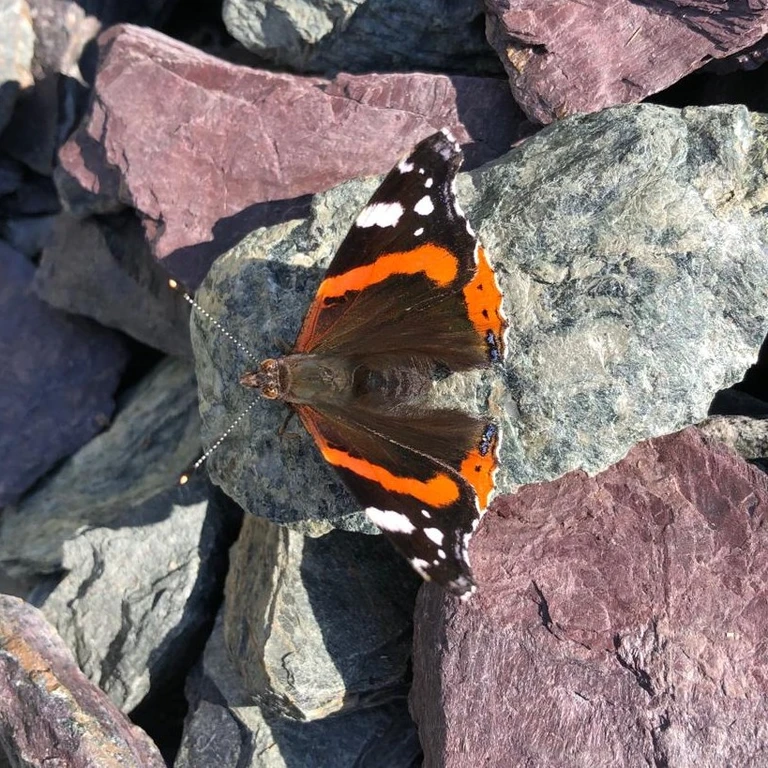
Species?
Vanessa atalanta
